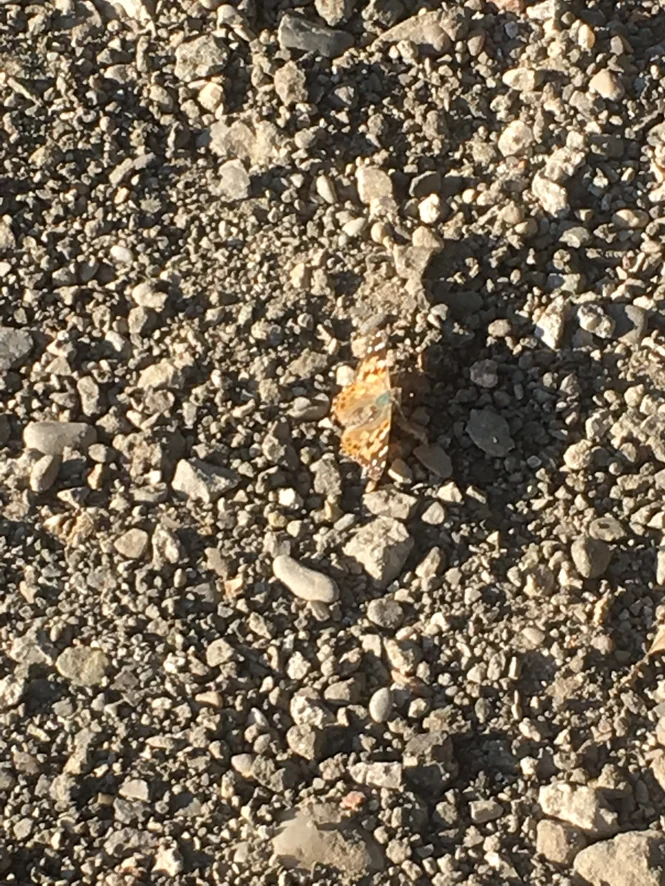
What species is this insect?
Vanessa cardui
